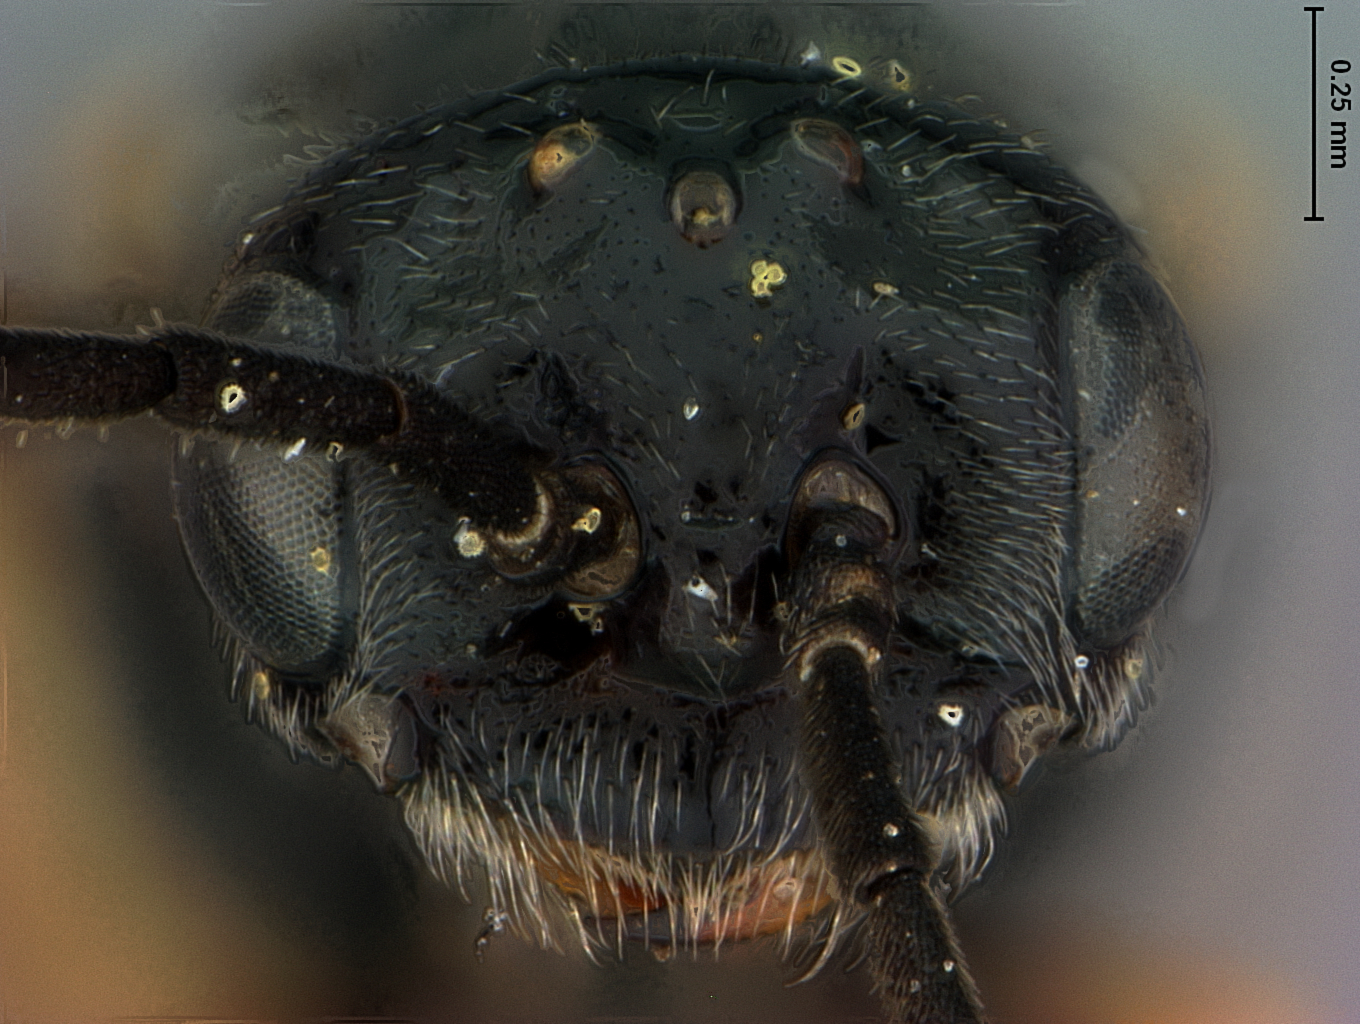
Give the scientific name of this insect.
Kerita atira
